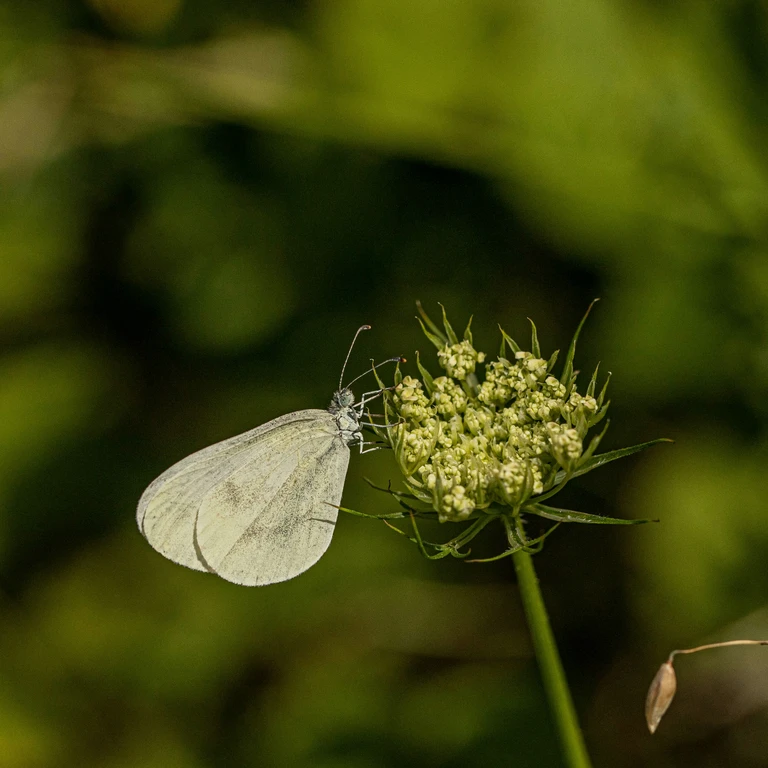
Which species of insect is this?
Leptidea sinapis/juvernica
